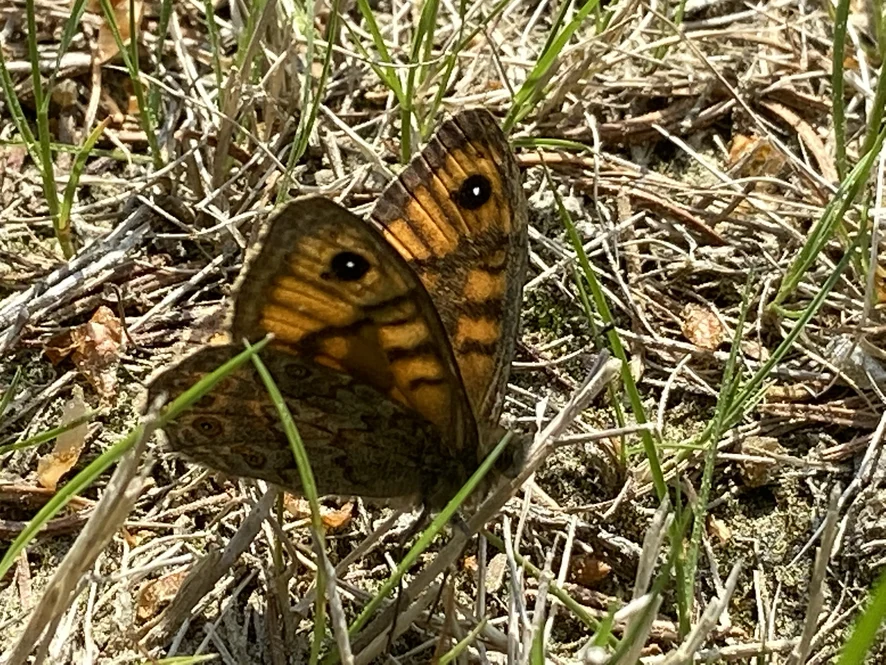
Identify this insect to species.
Lasiommata megera (also Pararge megera)
